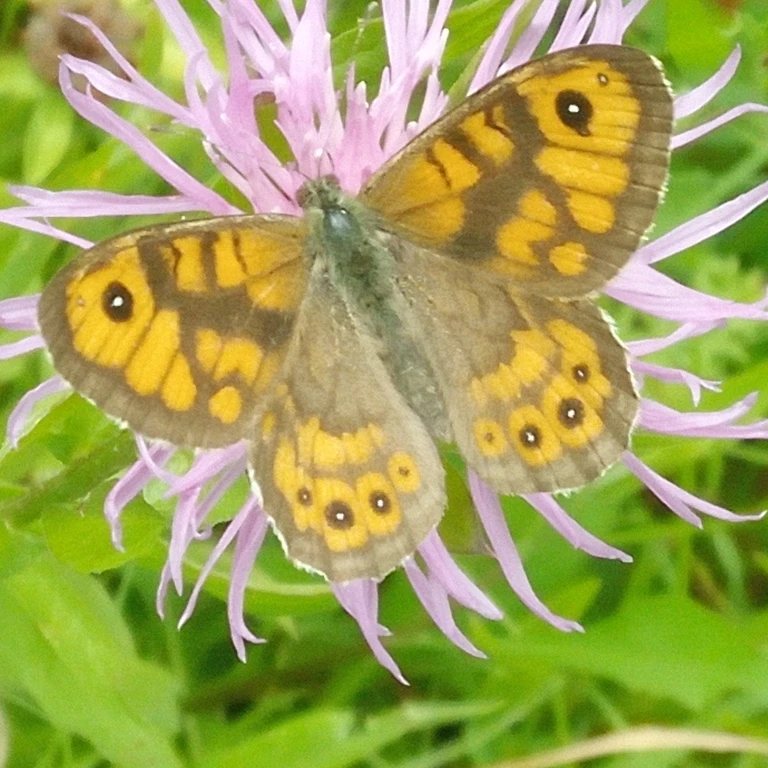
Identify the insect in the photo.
Lasiommata megera (also Pararge megera)
